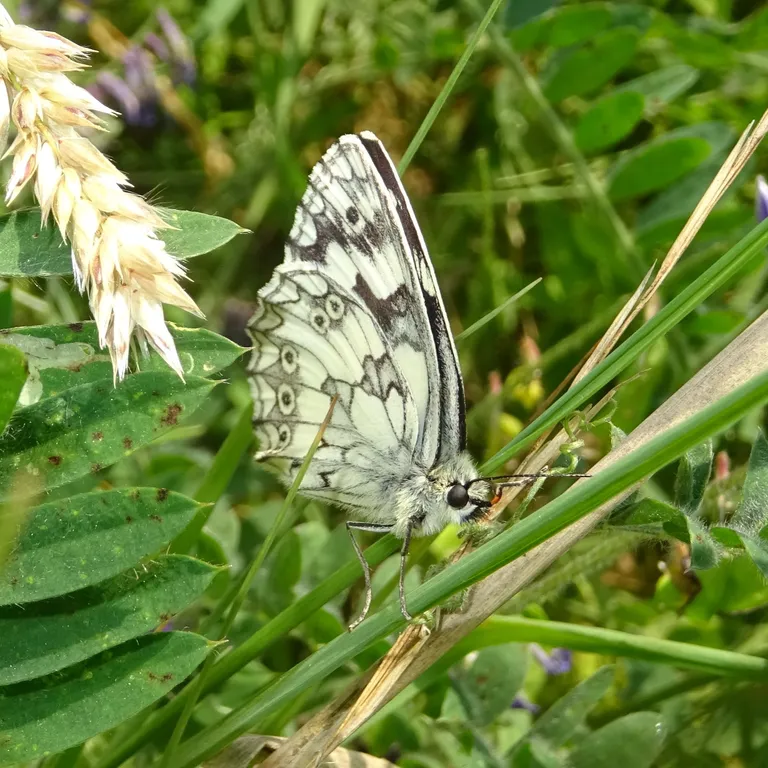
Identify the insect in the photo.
Melanargia galathea
